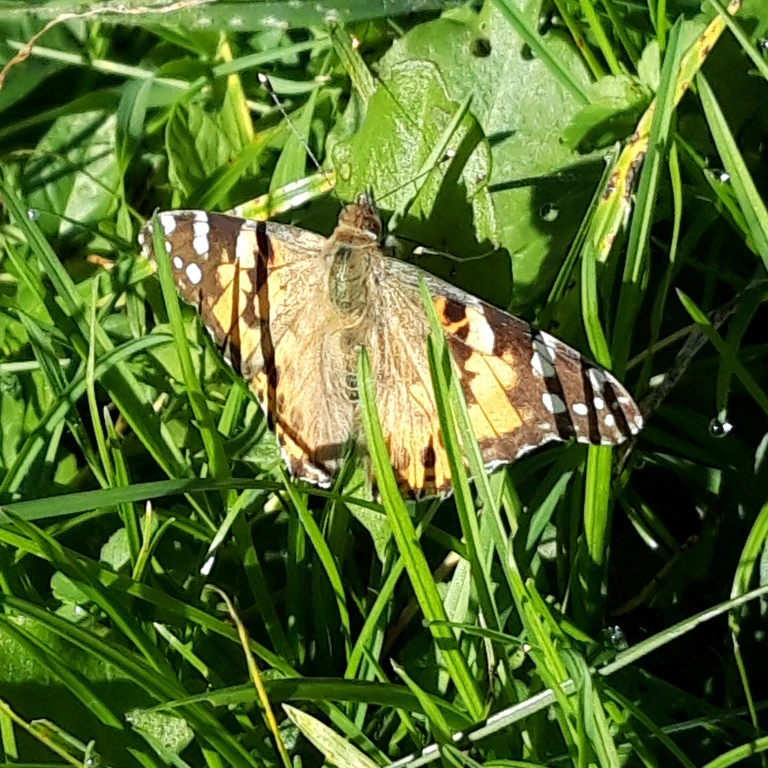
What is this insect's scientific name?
Vanessa cardui
